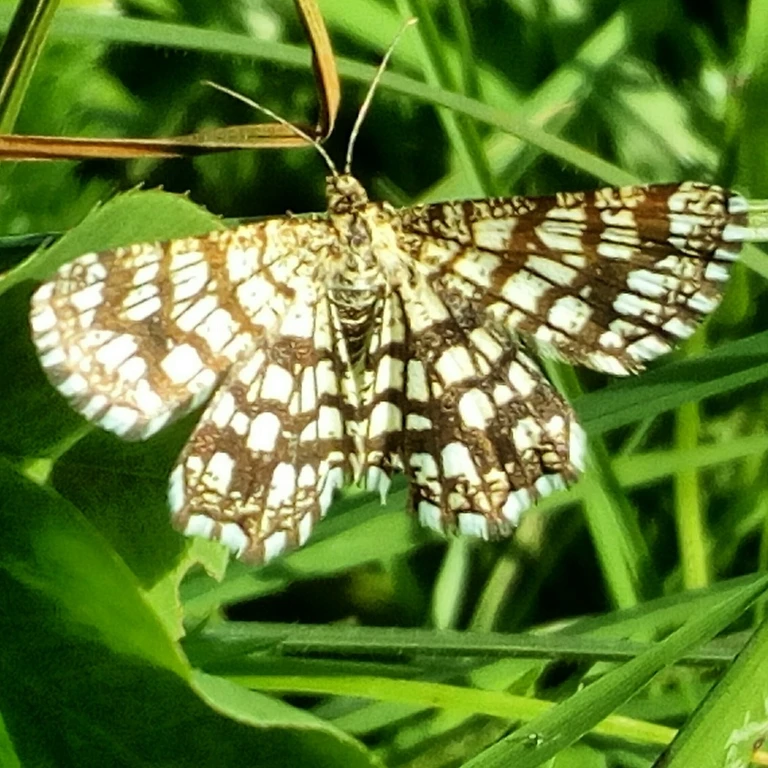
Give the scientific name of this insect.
Chiasmia clathrata
